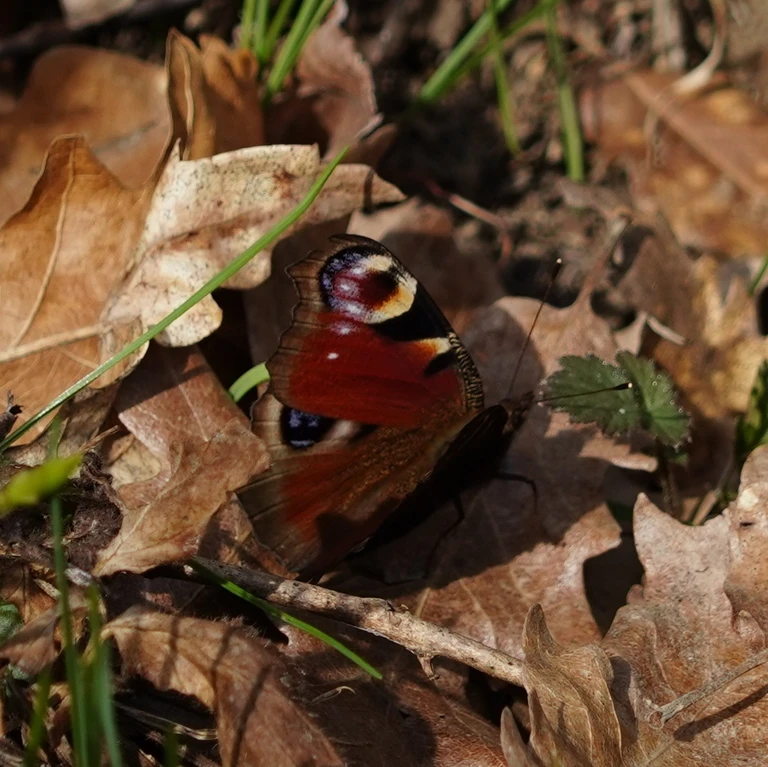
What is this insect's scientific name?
Aglais io
